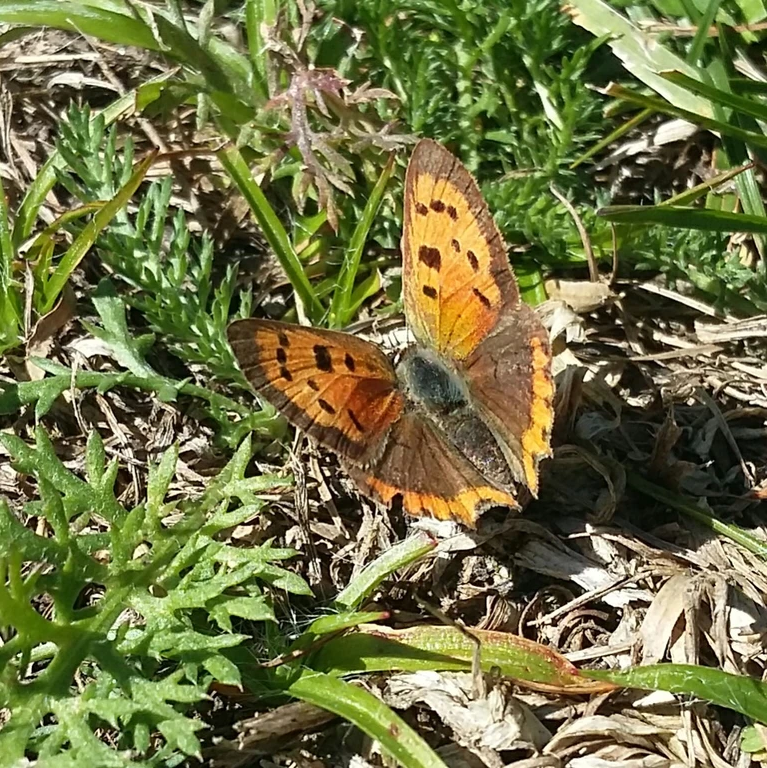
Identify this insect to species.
Lycaena phlaeas
